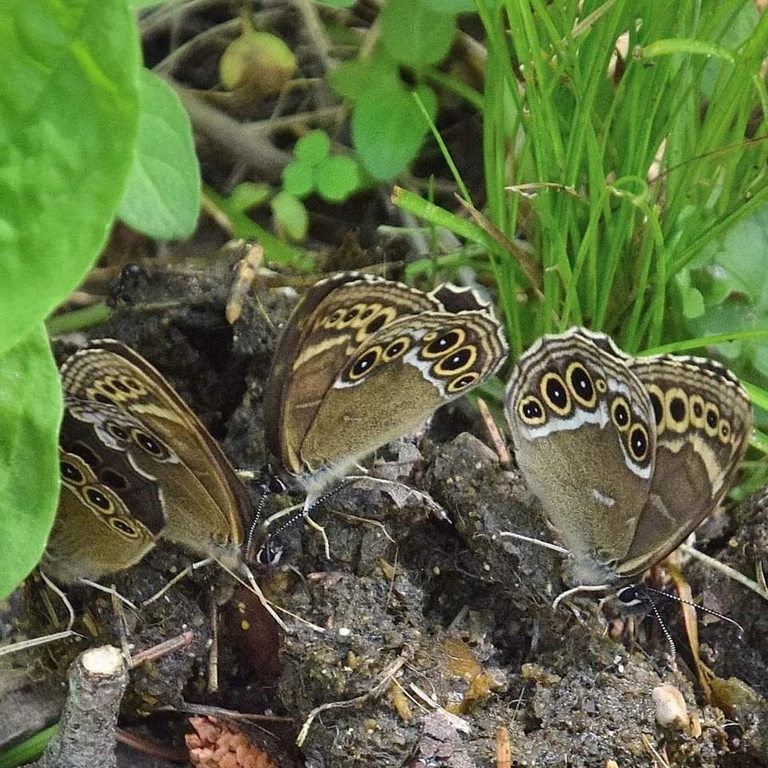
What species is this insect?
Lopinga achine (also Pararge achine)
